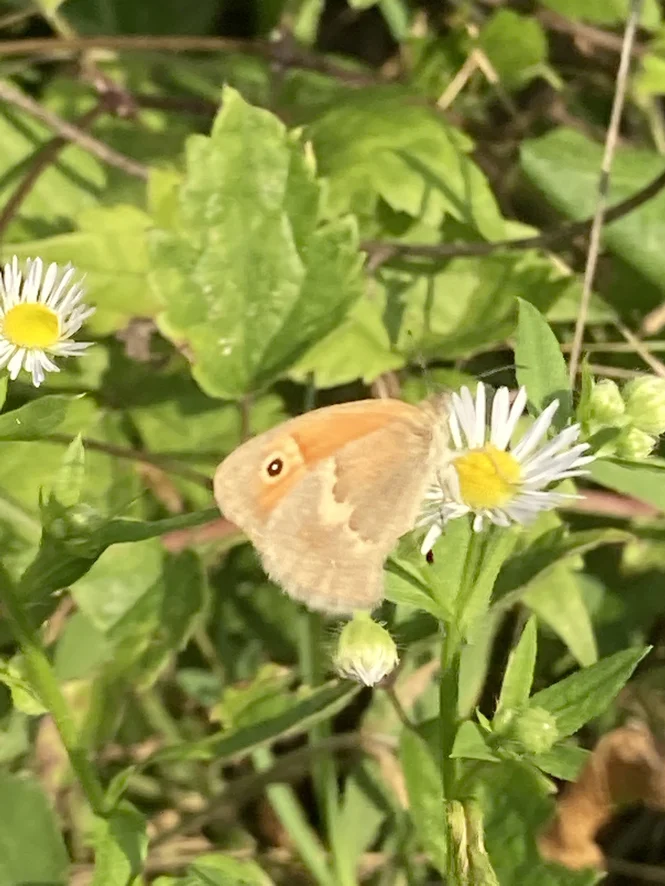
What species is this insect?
Coenonympha pamphilus
